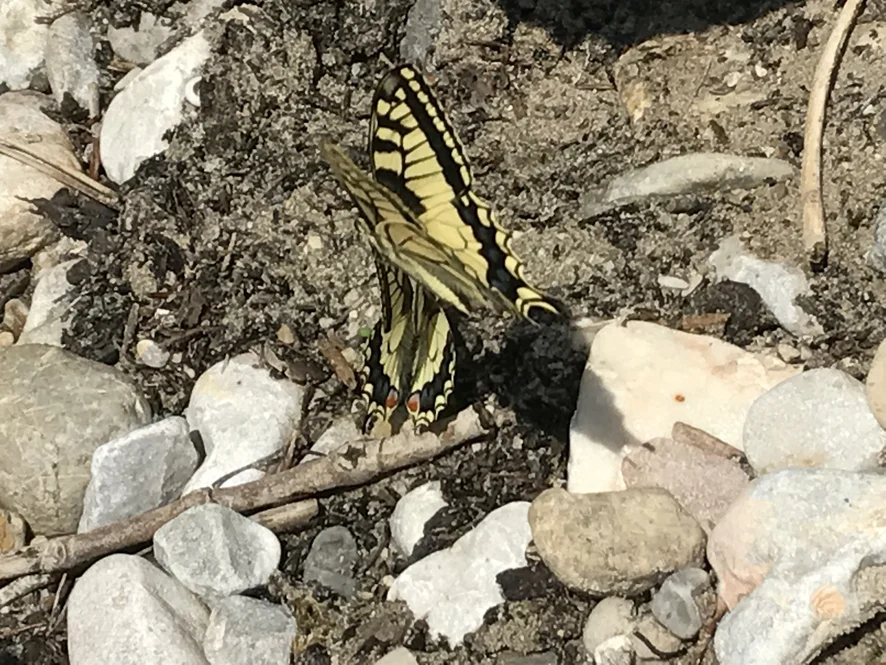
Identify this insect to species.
Papilio machaon
